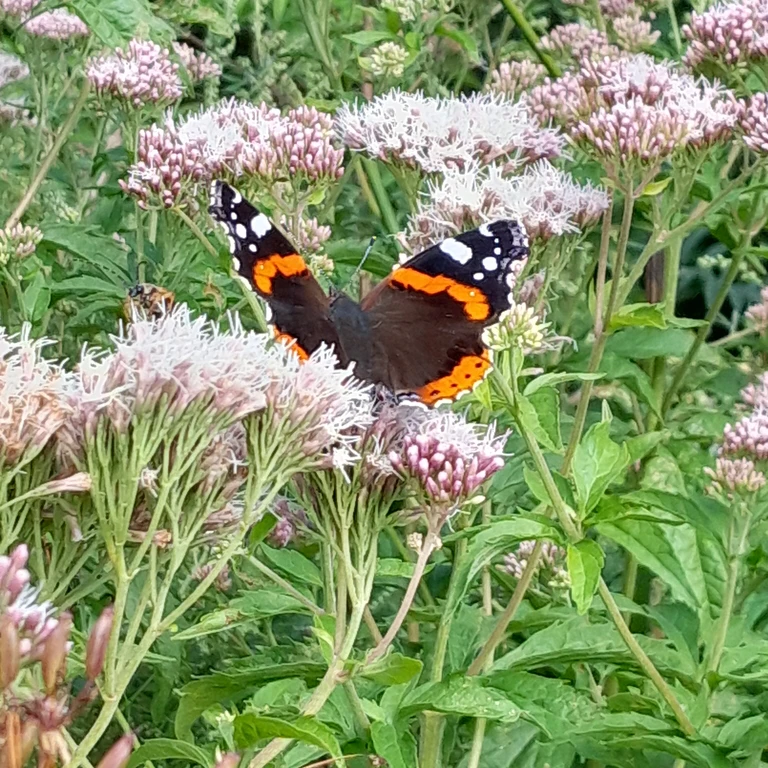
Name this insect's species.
Vanessa atalanta
